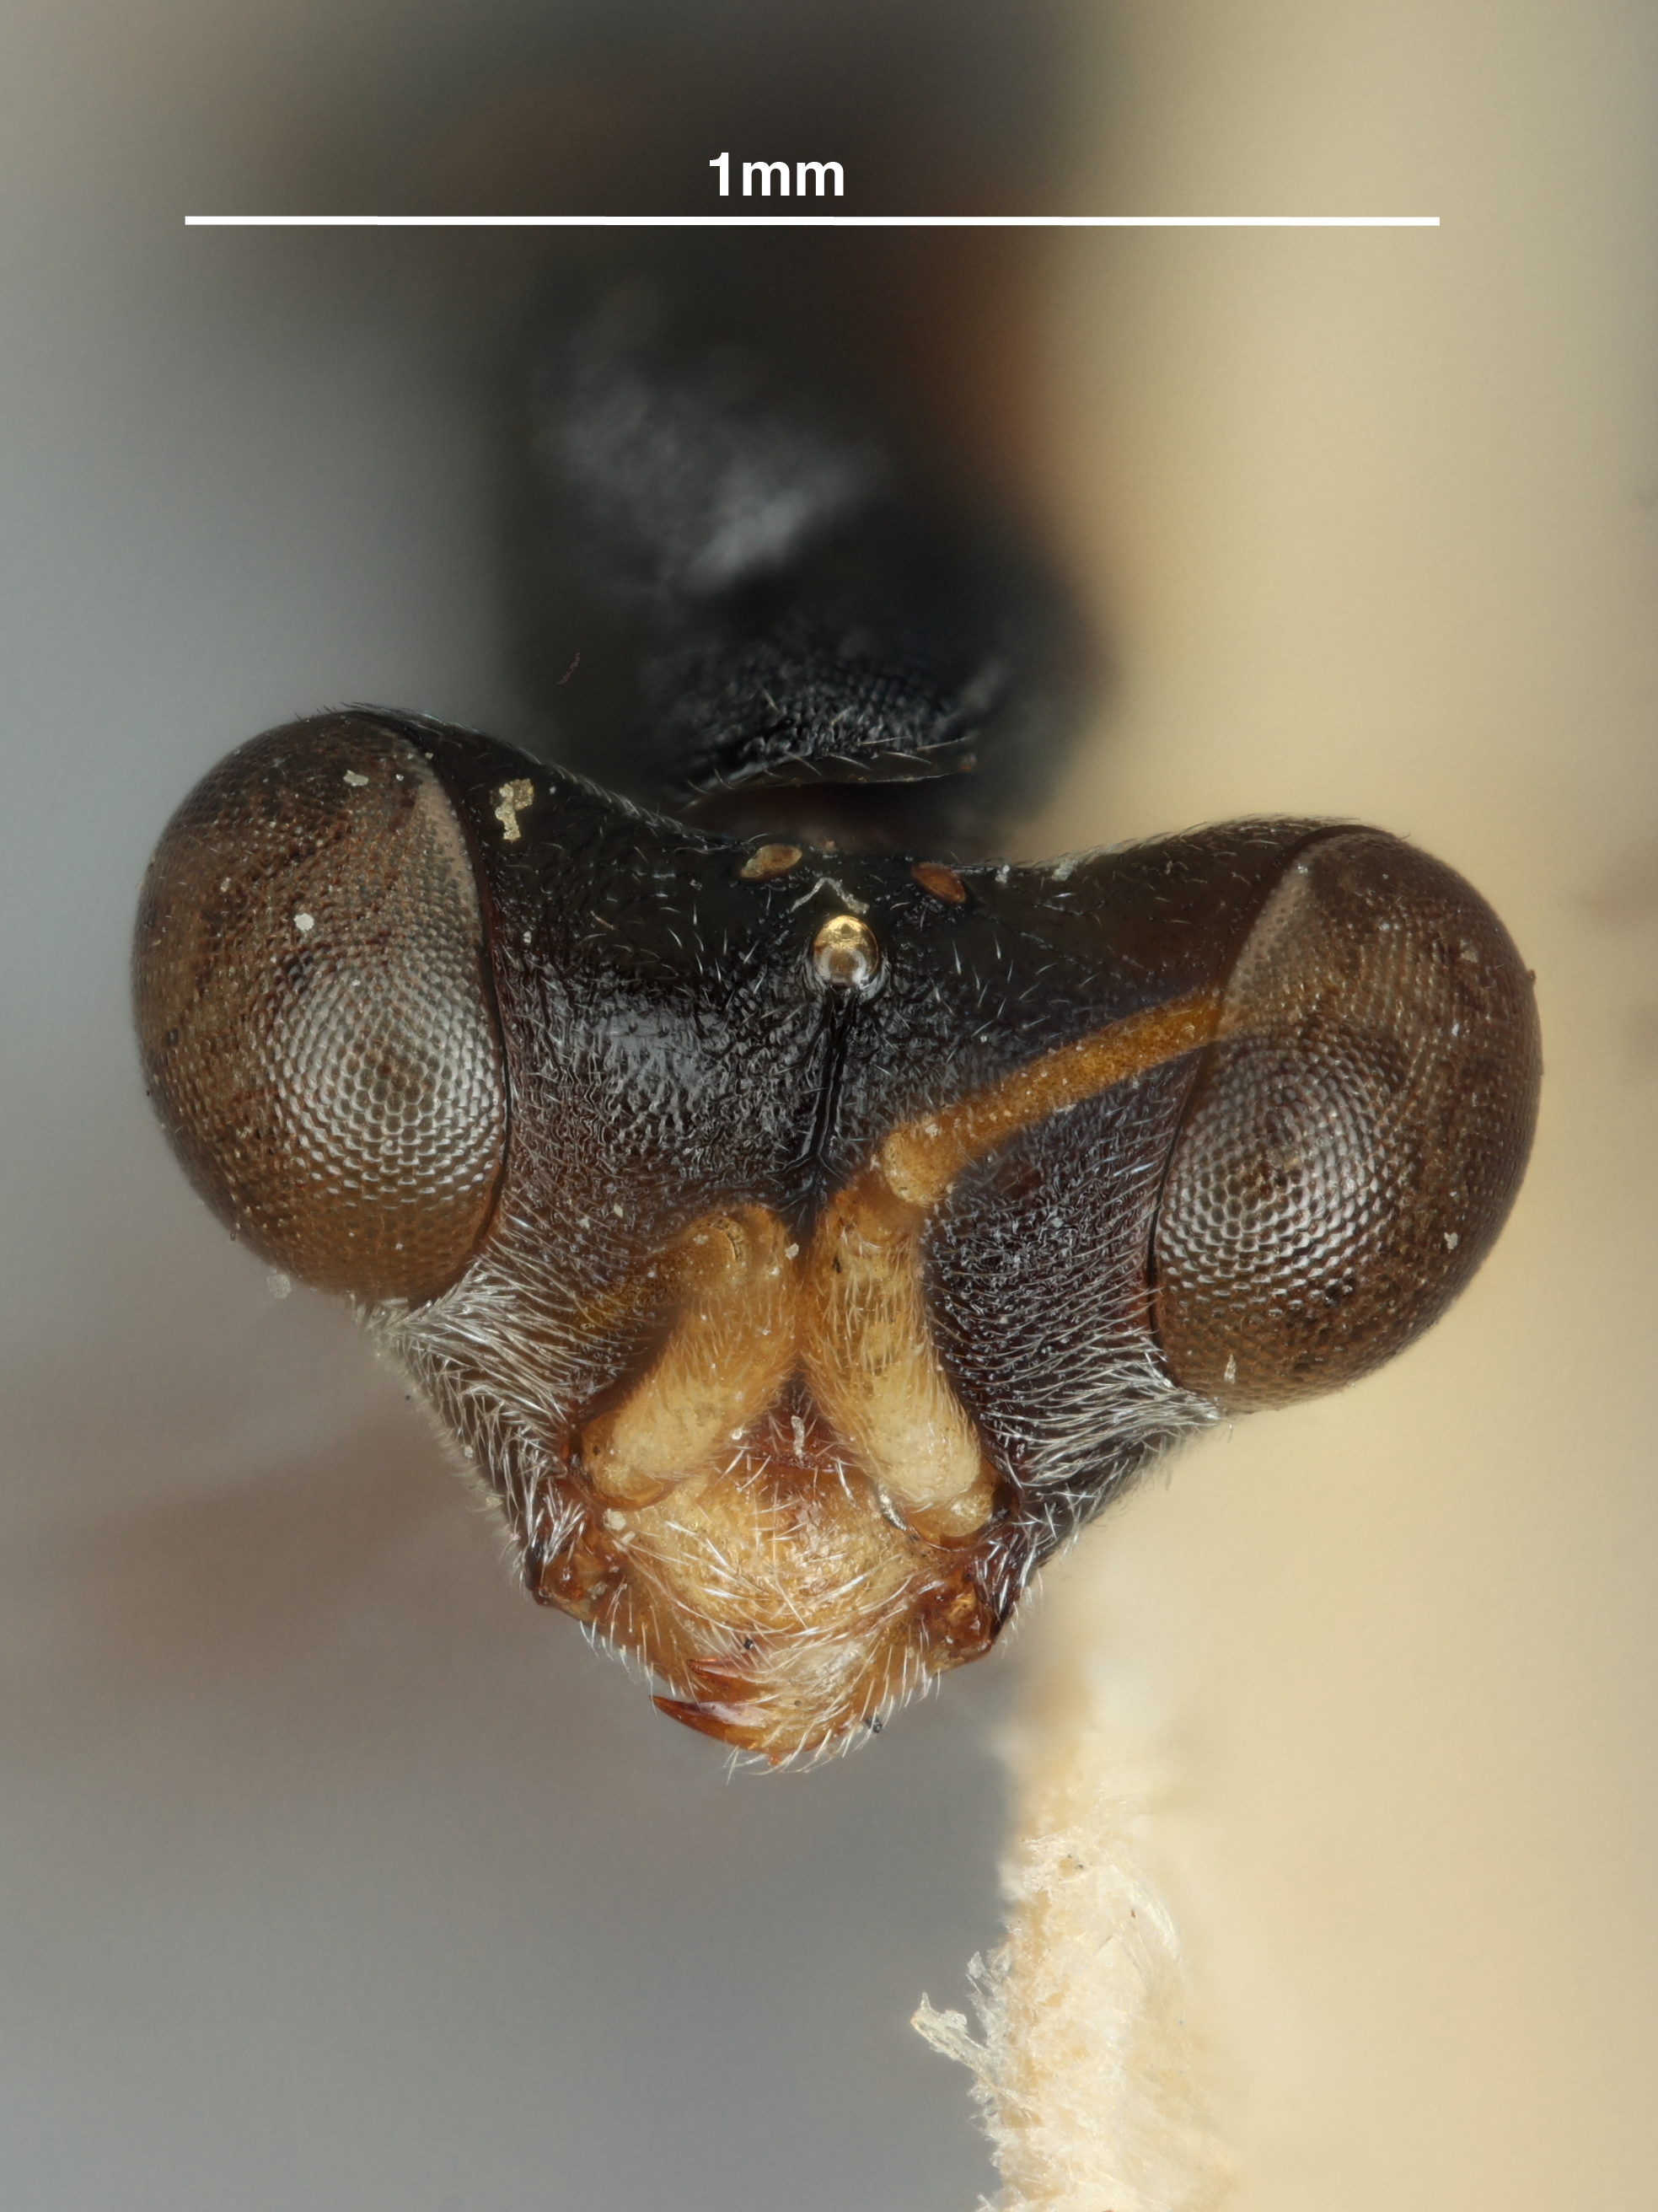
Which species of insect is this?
Psilodryinus carinatus
